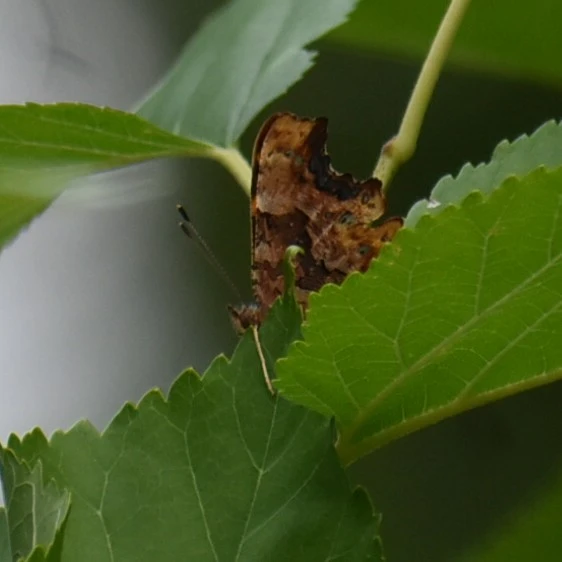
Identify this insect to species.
Polygonia c-album
